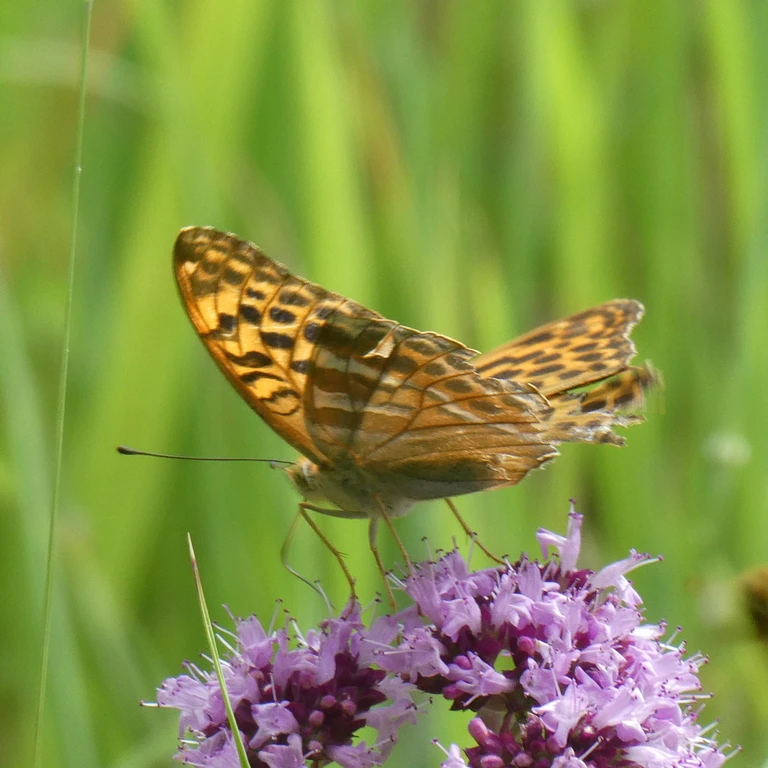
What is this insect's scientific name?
Argynnis paphia
